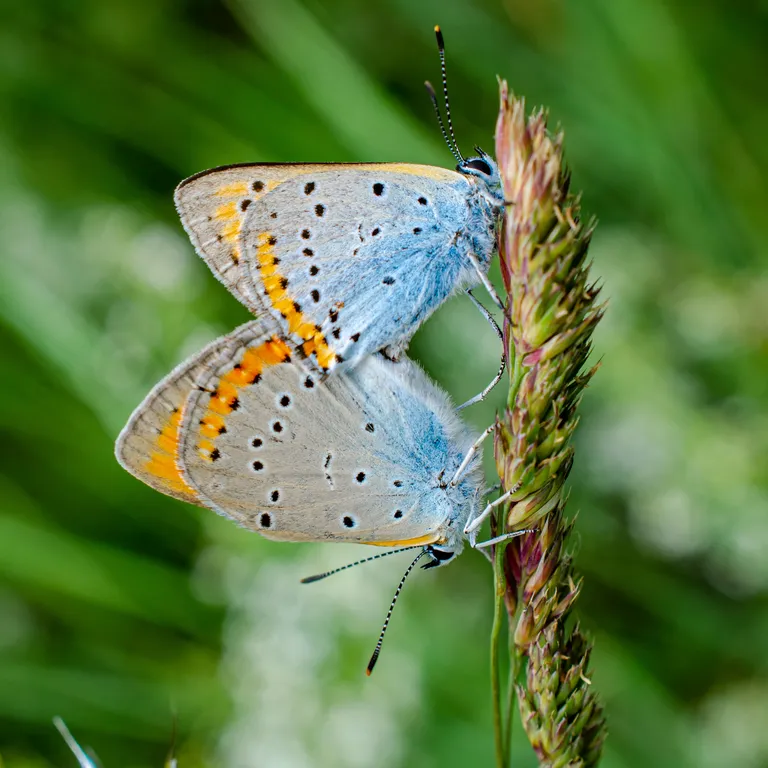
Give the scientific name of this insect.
Lycaena dispar
